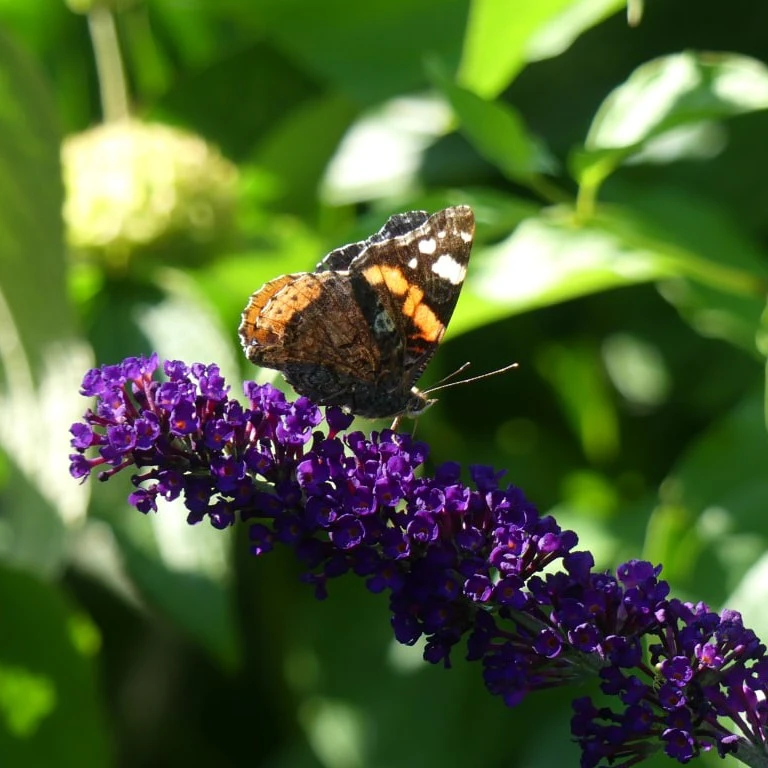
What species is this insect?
Vanessa atalanta
